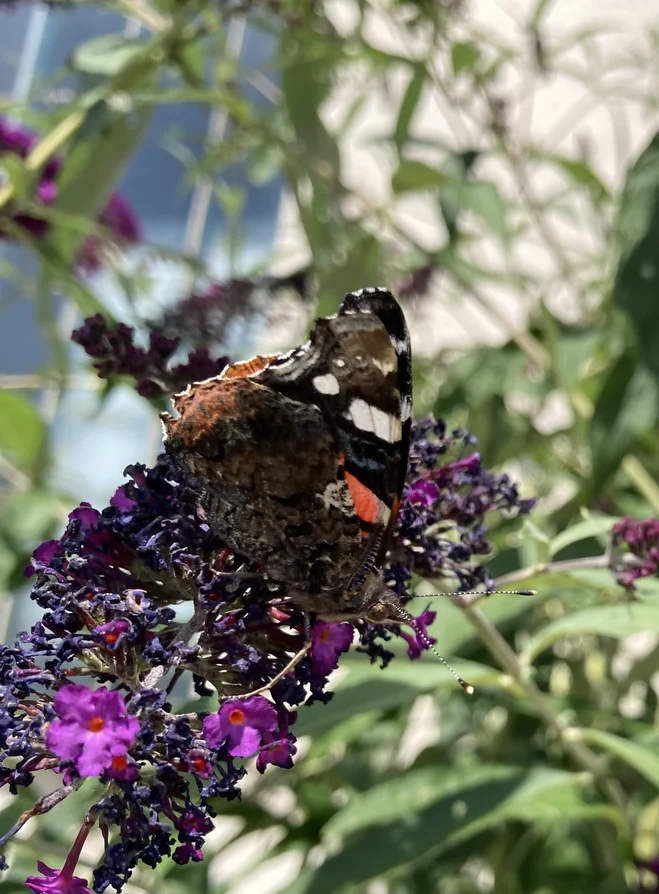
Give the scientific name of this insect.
Vanessa atalanta
